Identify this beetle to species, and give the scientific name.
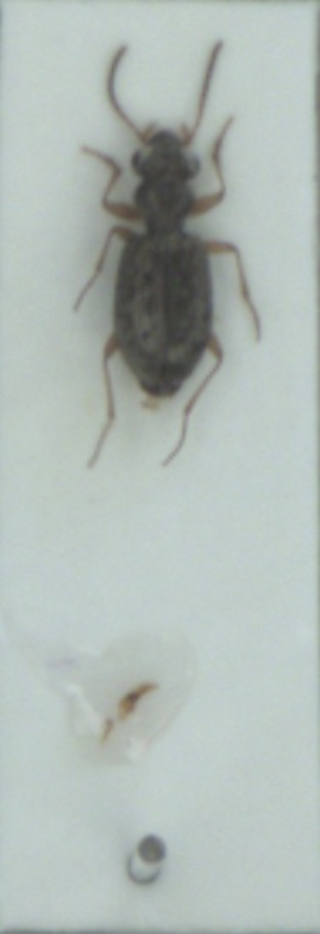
Asaphidion curtum
